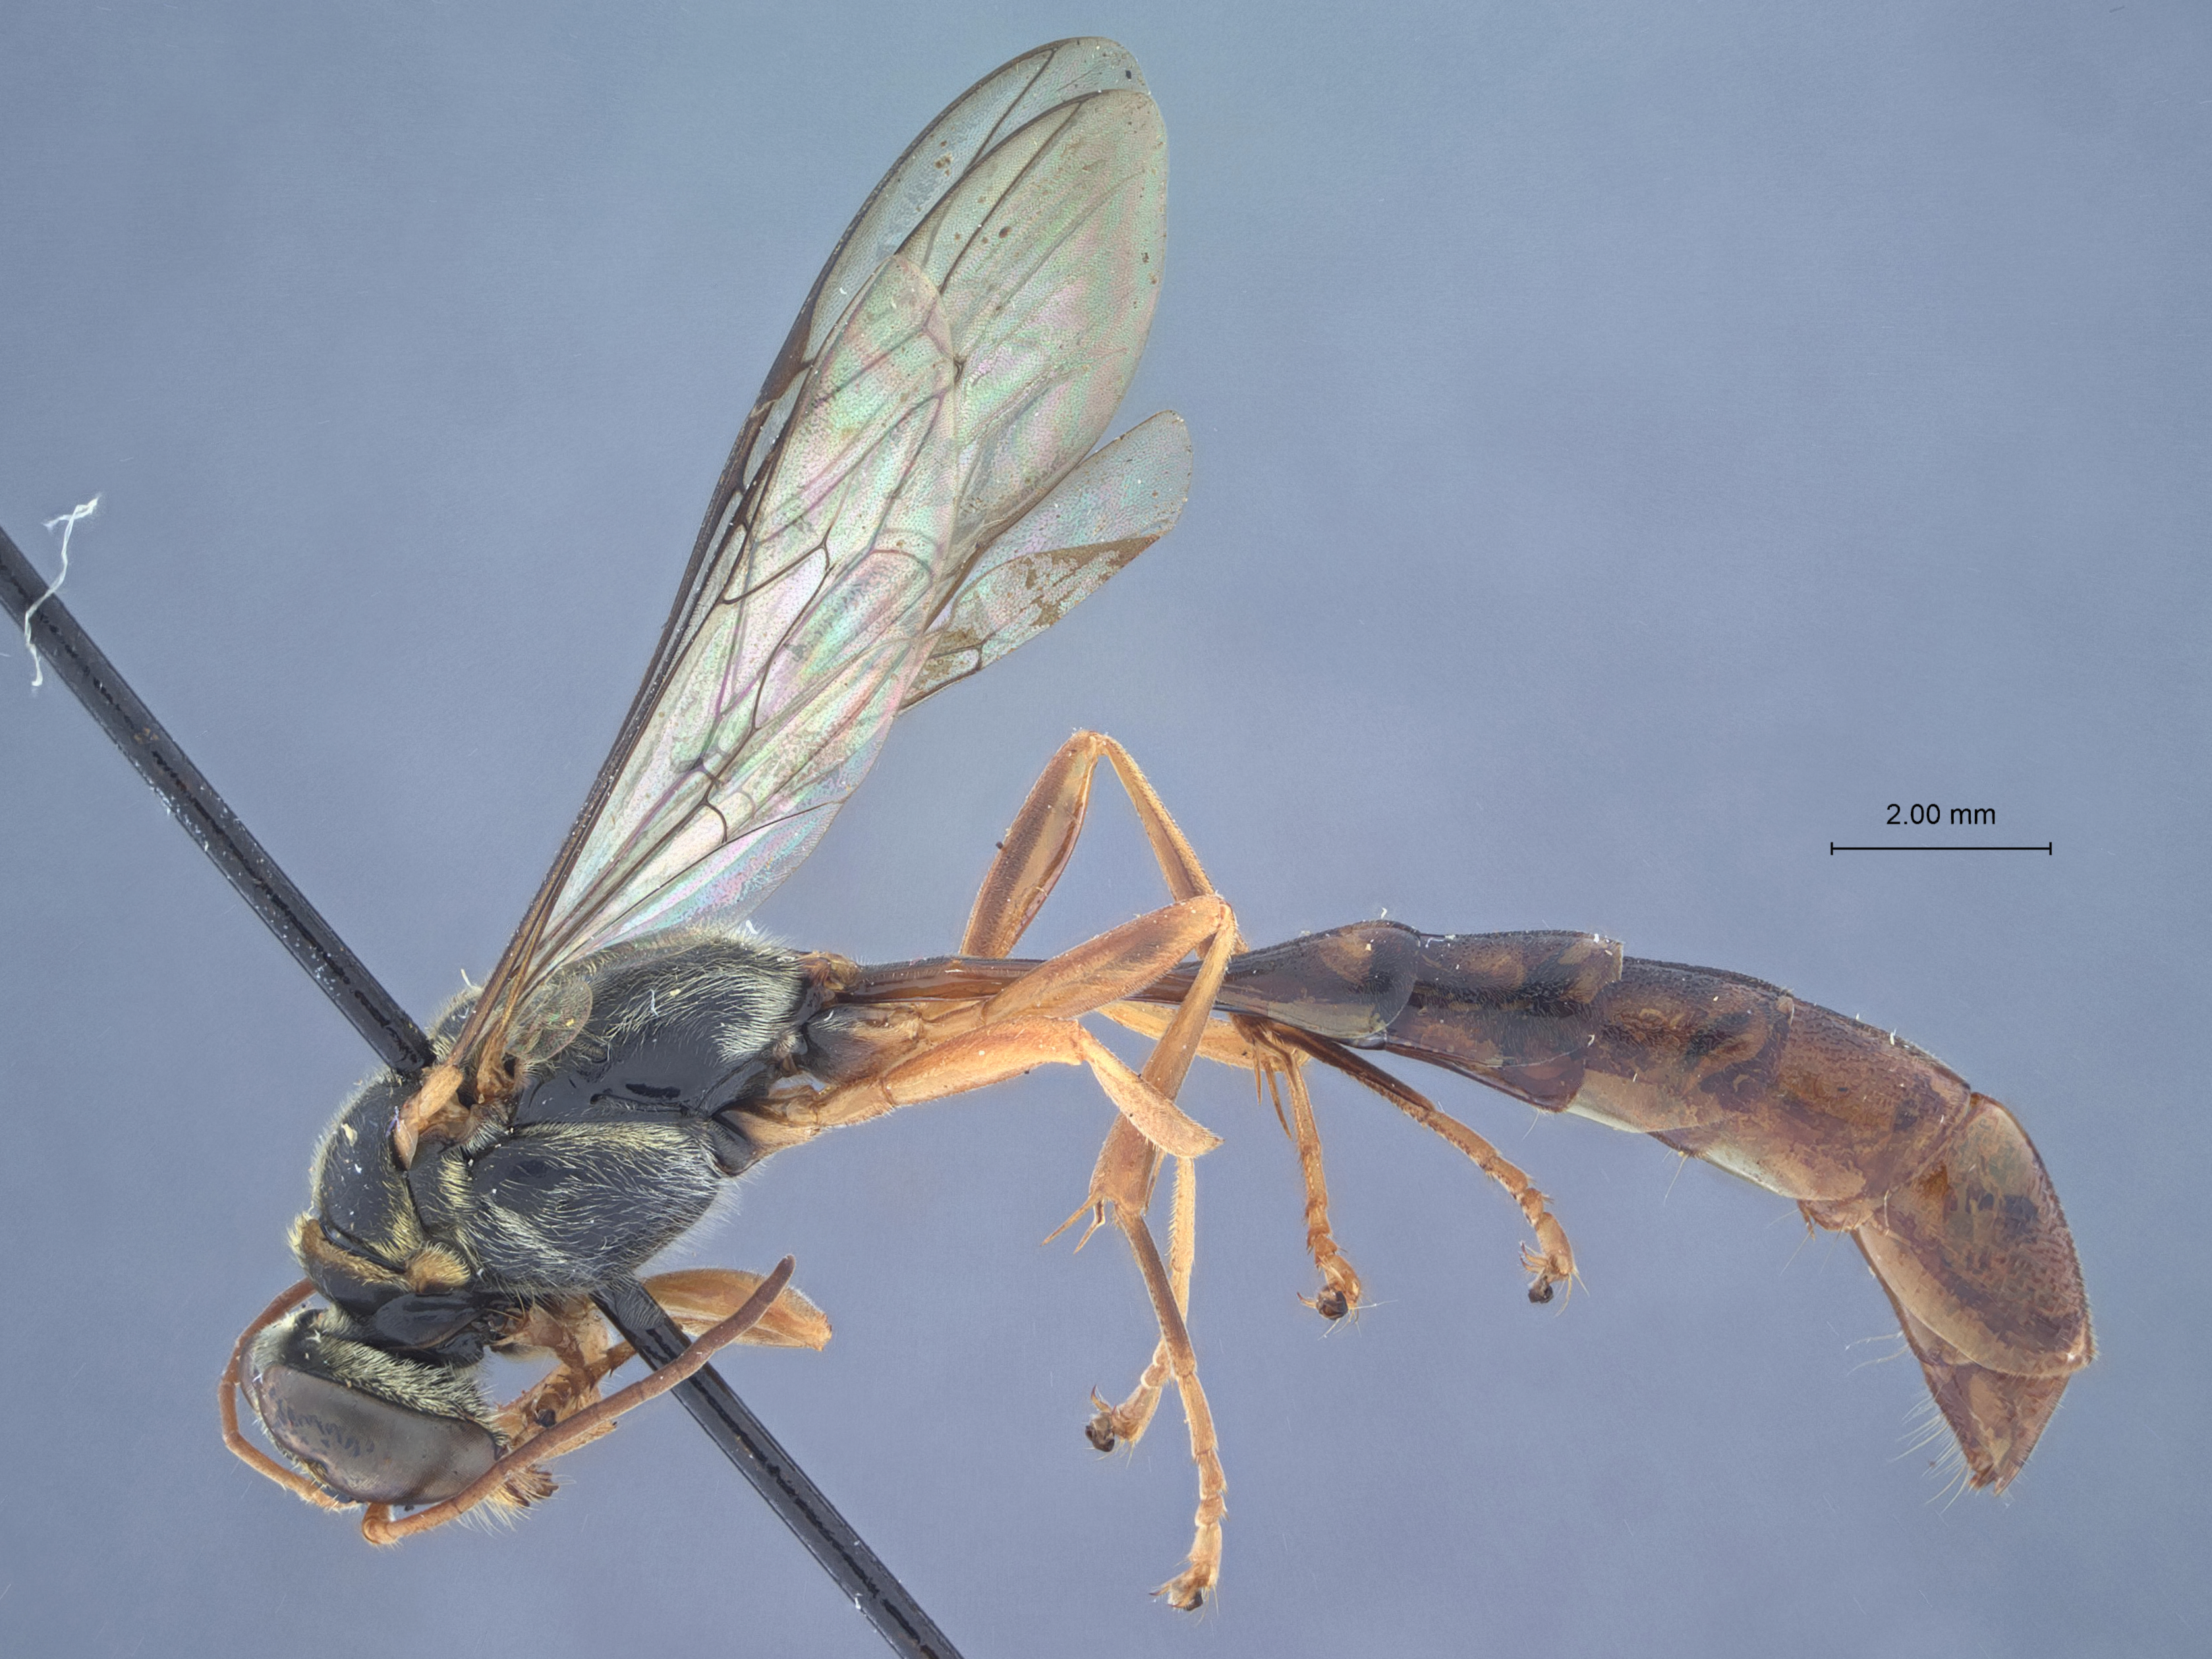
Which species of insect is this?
Trypoxylon varicolor
